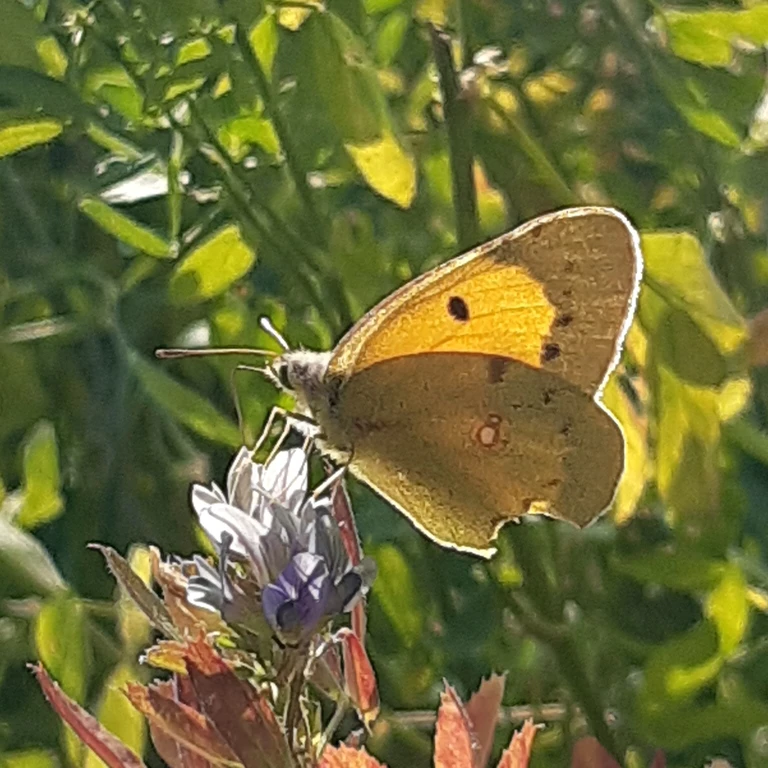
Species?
Colias croceus
